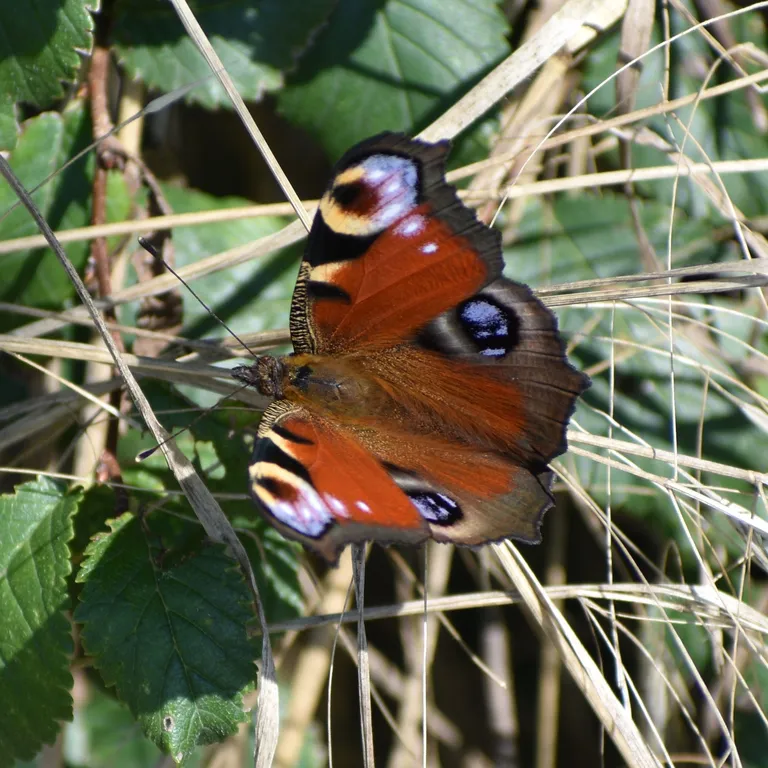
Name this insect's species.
Aglais io
